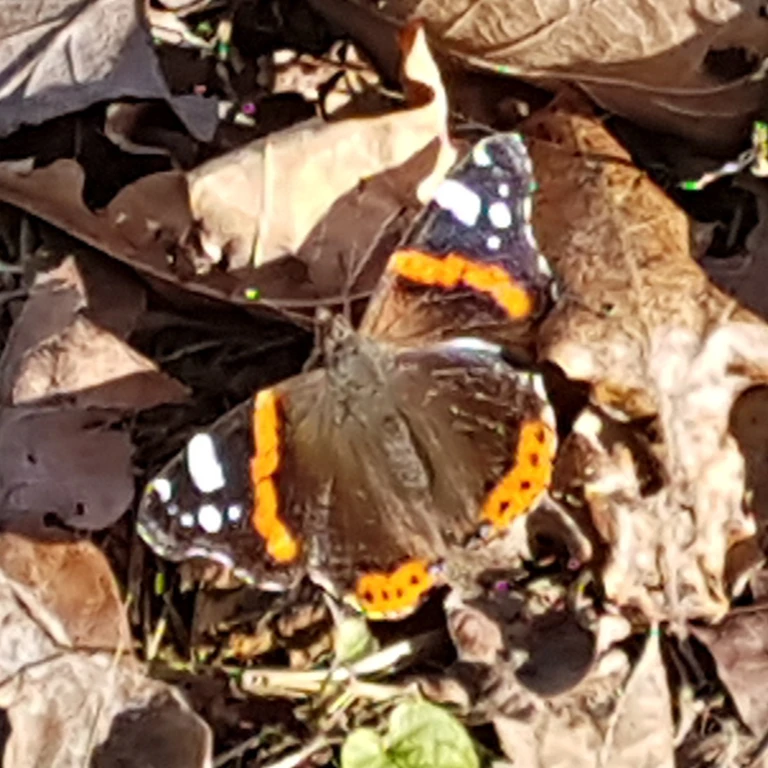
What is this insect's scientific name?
Vanessa atalanta
